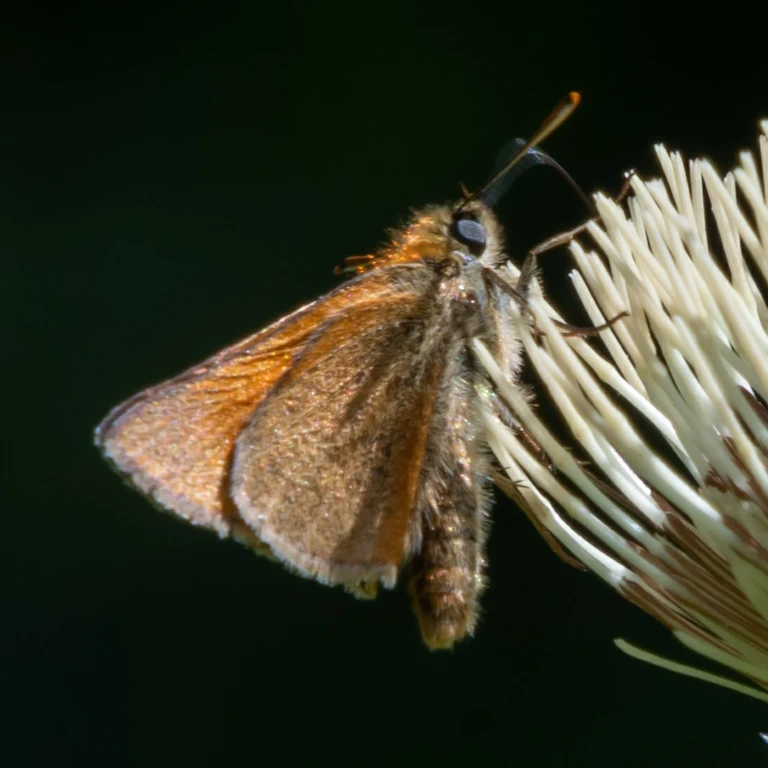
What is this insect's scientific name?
Thymelicus sylvestris
